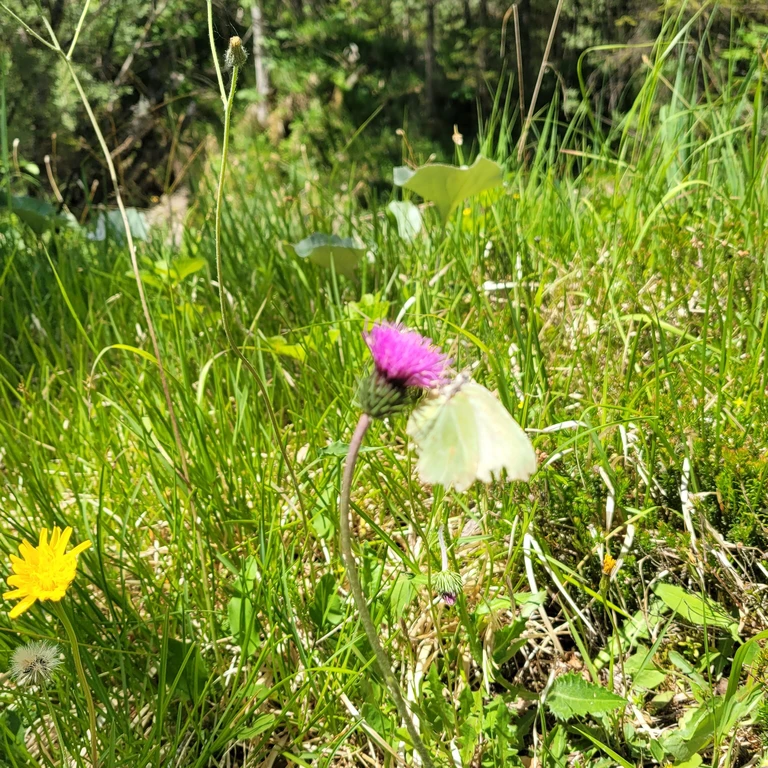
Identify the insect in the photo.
Gonepteryx rhamni
